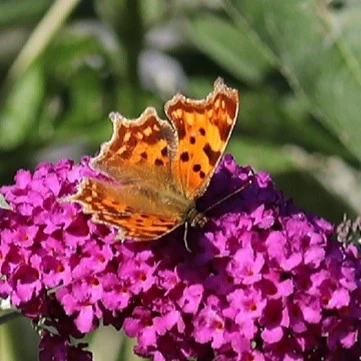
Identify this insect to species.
Polygonia c-album
